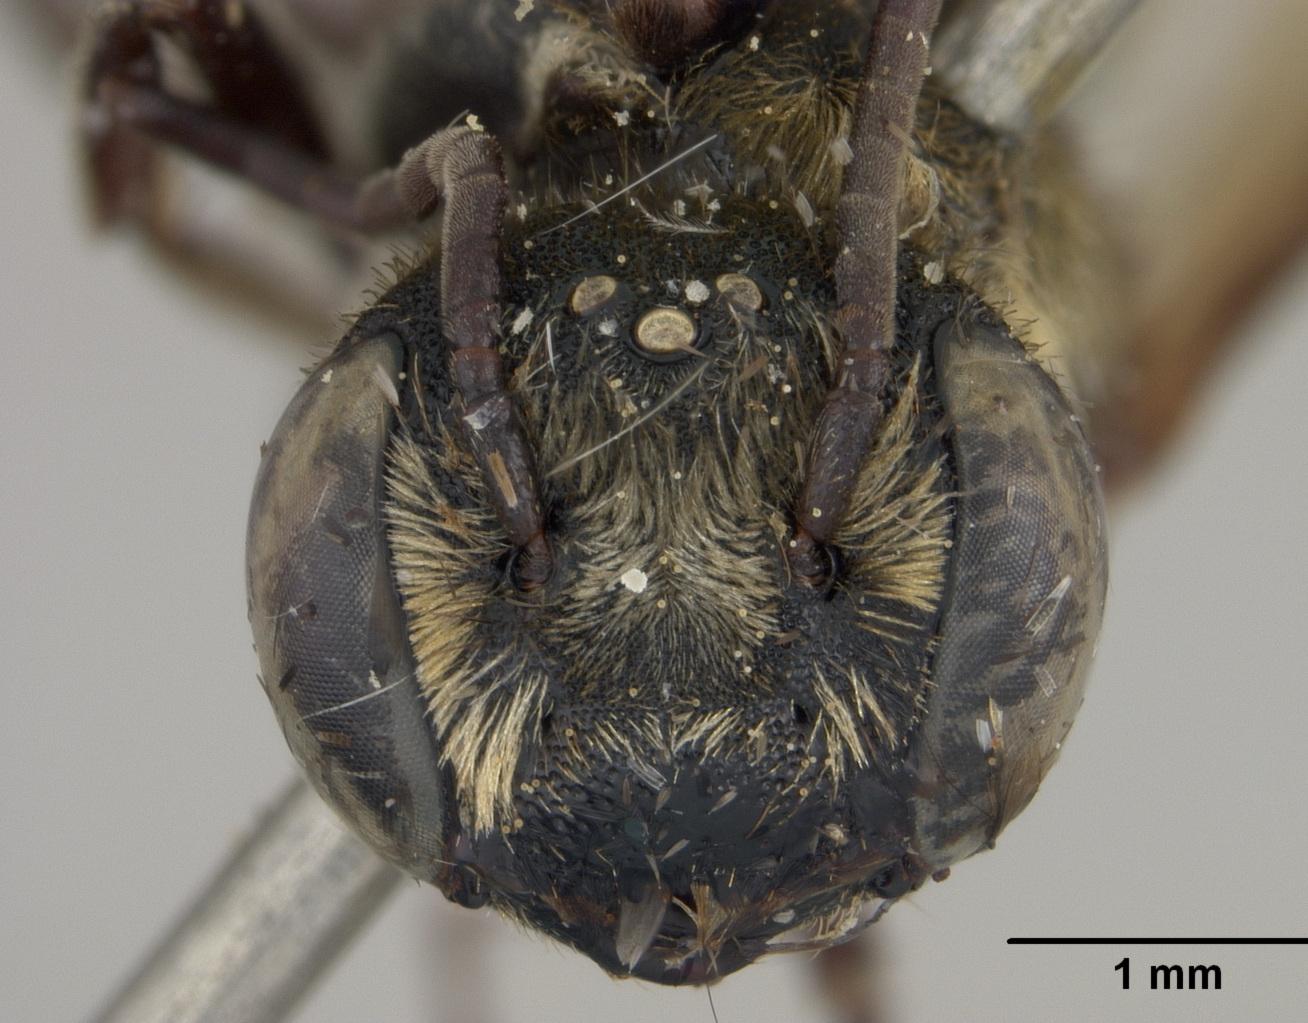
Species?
Megachile aurantipennis
